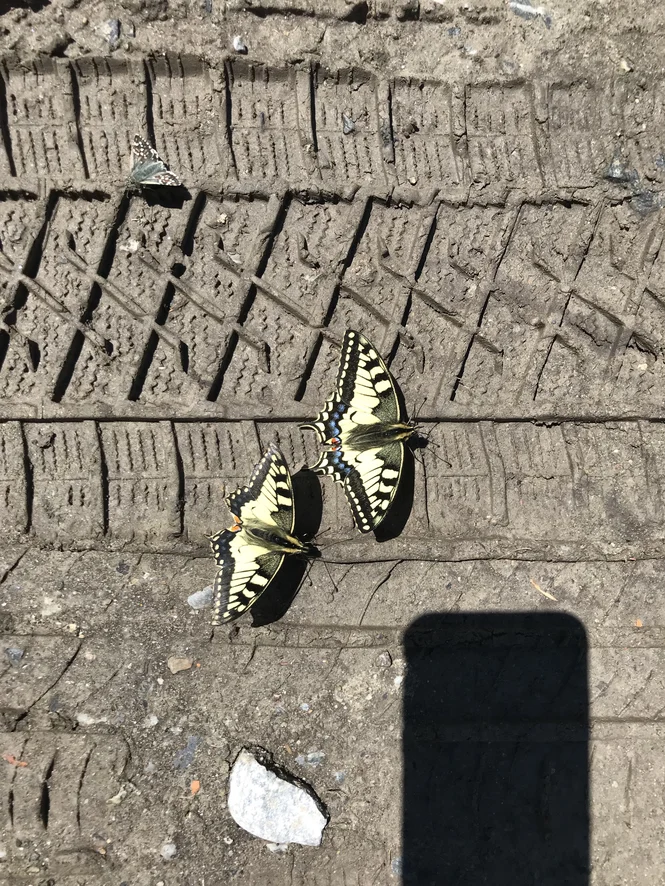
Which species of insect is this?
Papilio machaon
